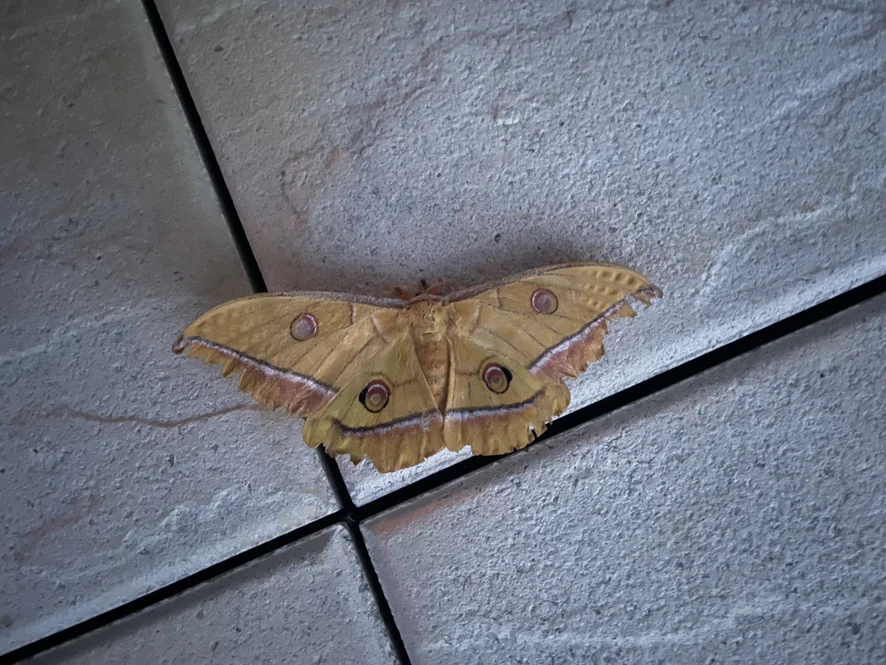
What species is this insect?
Antheraea yamamai
